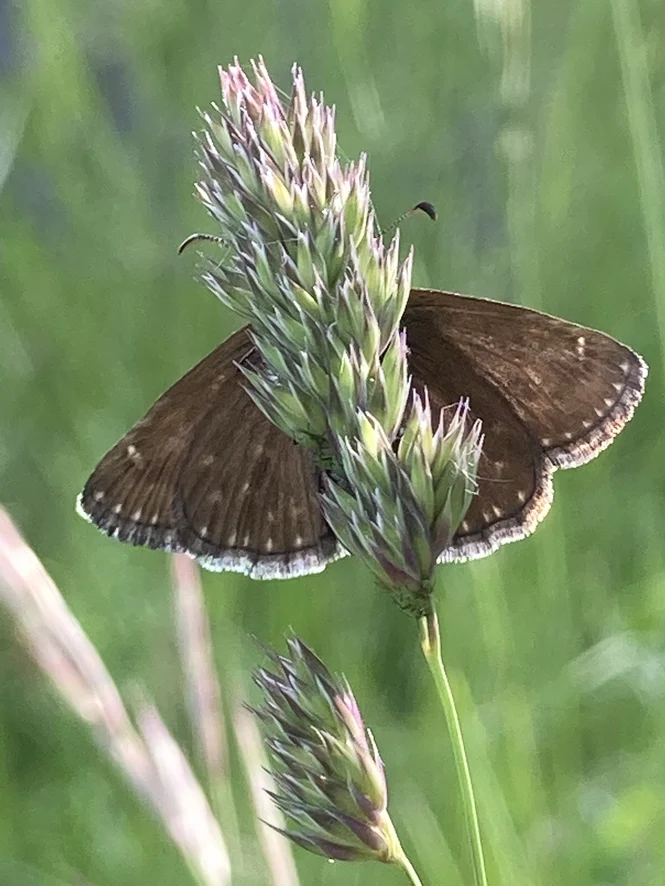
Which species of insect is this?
Erynnis tages
